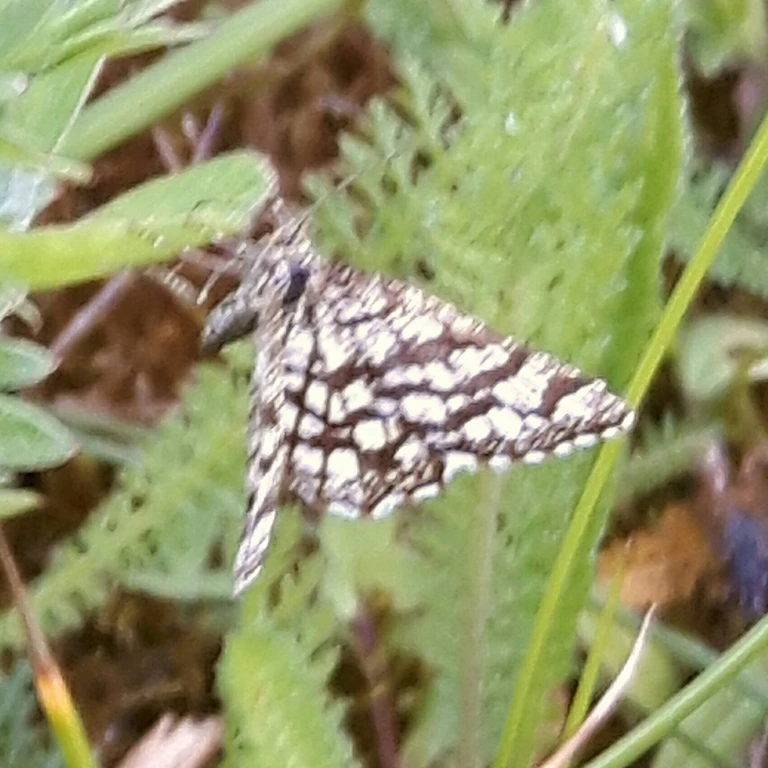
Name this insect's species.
Chiasmia clathrata
